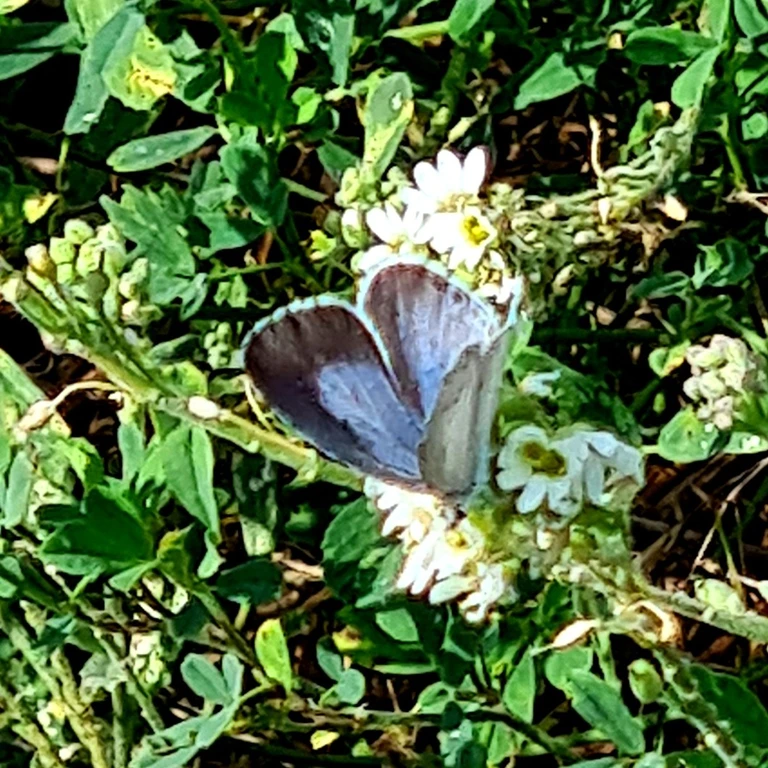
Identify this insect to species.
Celastrina argiolus
